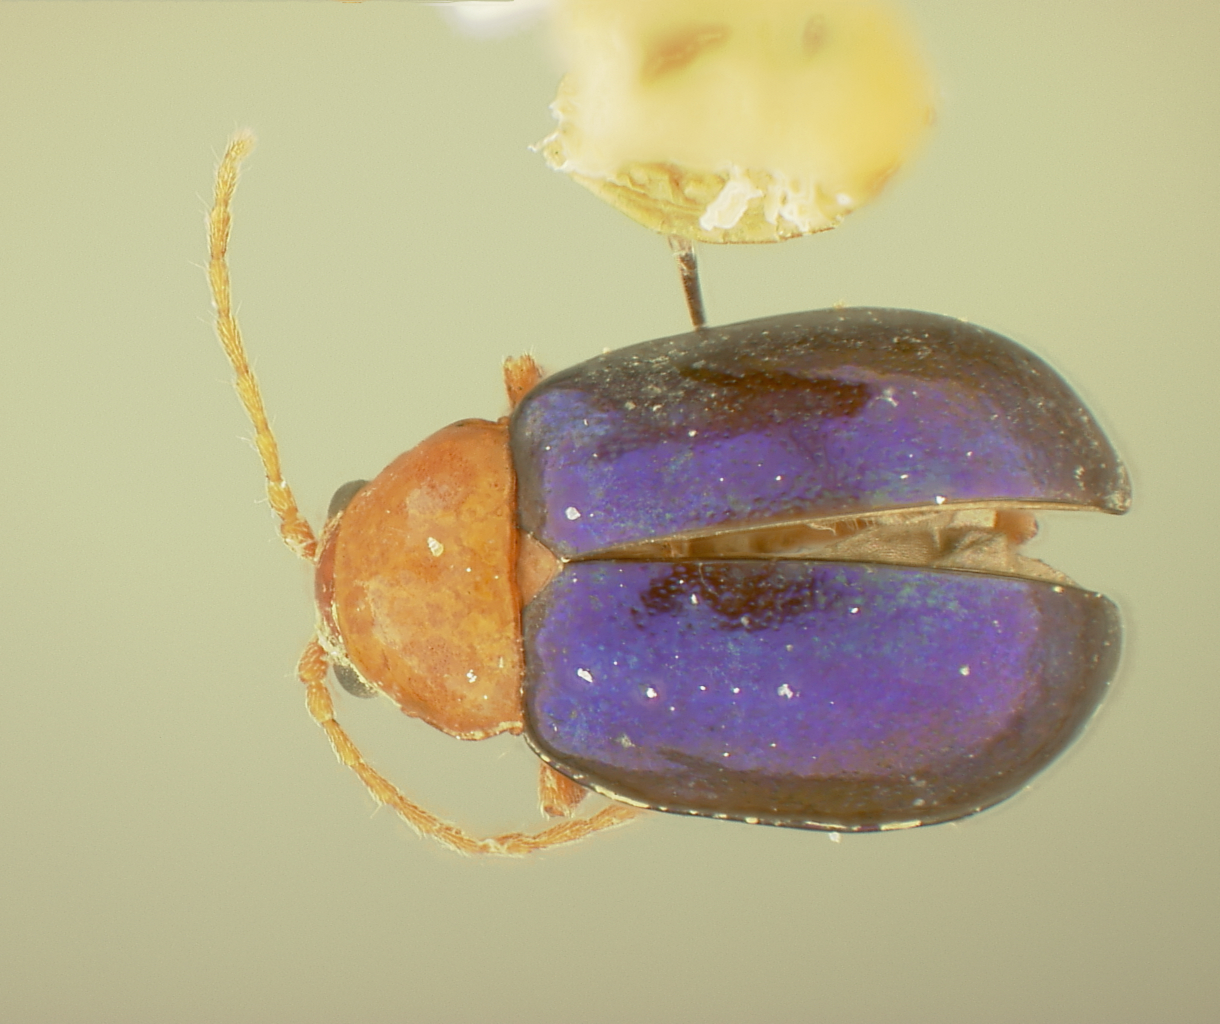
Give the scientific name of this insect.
Homoschema orientense
